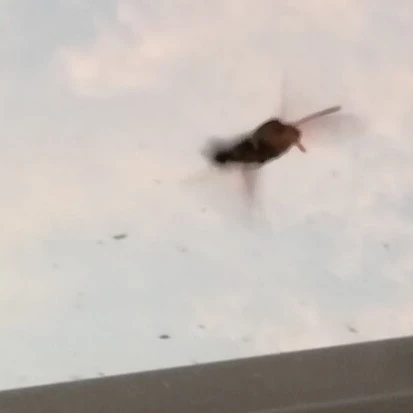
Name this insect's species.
Macroglossum stellatarum
